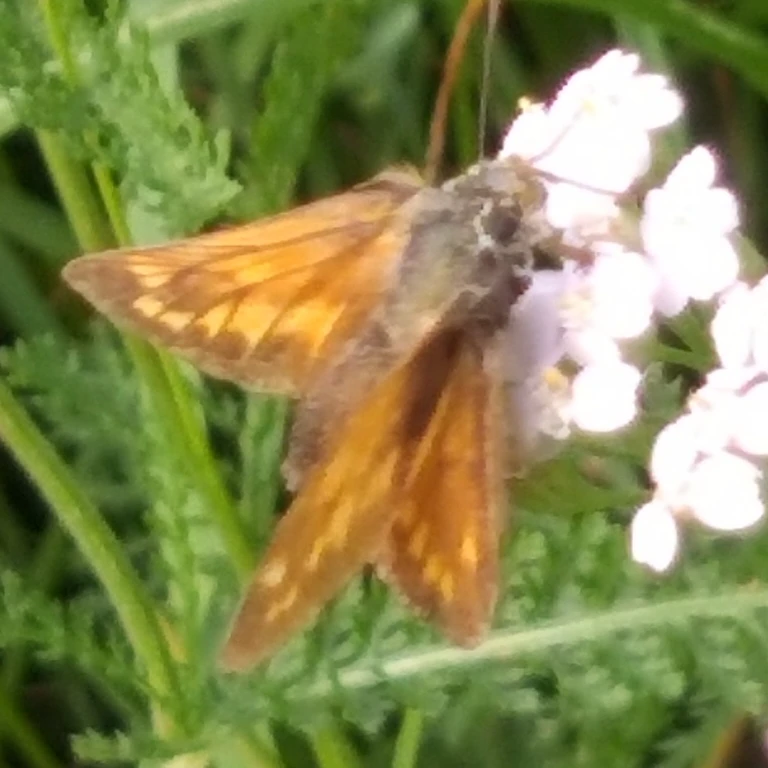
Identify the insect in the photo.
Ochlodes sylvanus (also Ochlodes venata)
